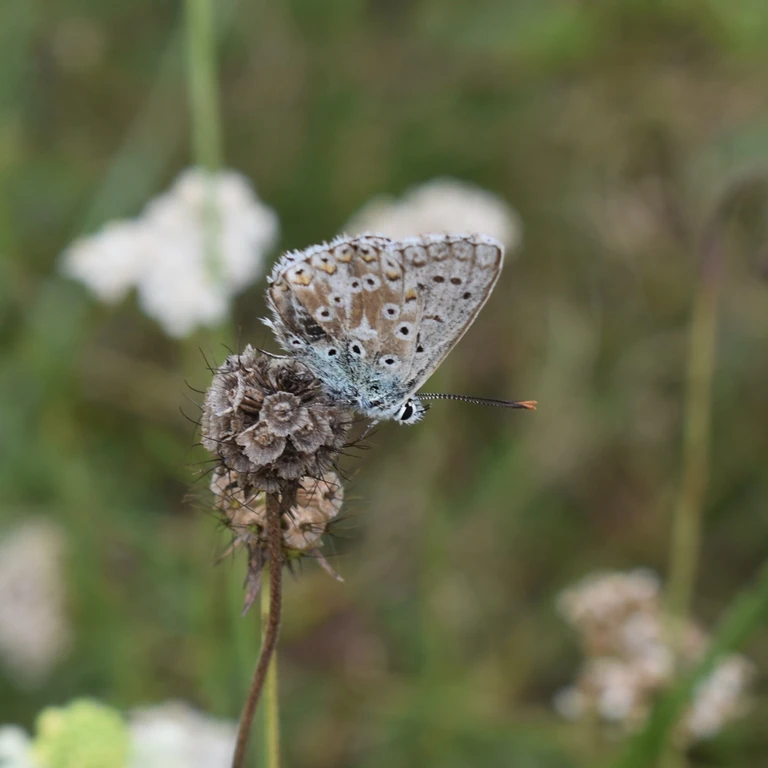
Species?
Lysandra coridon
